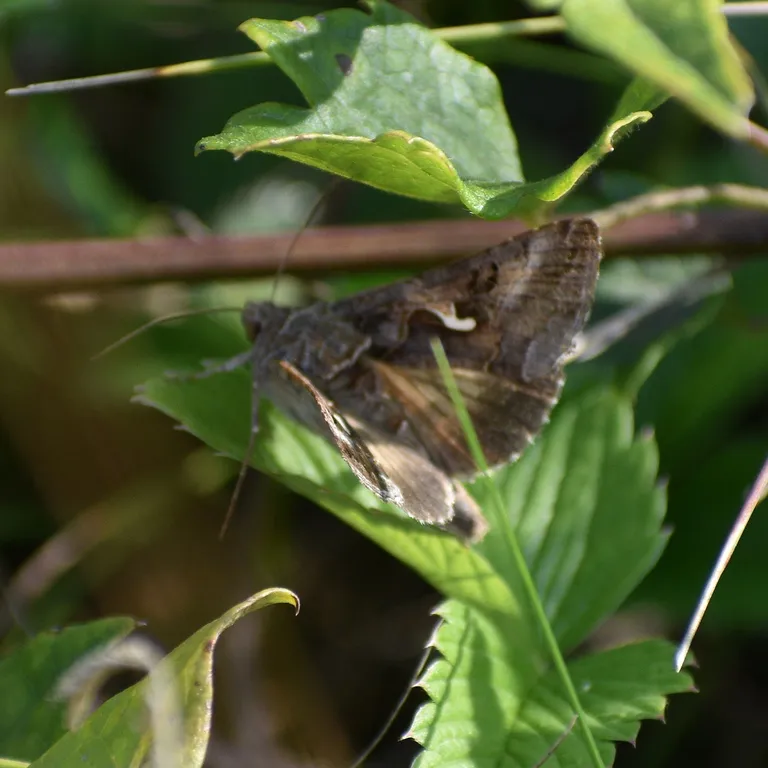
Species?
Autographa gamma
